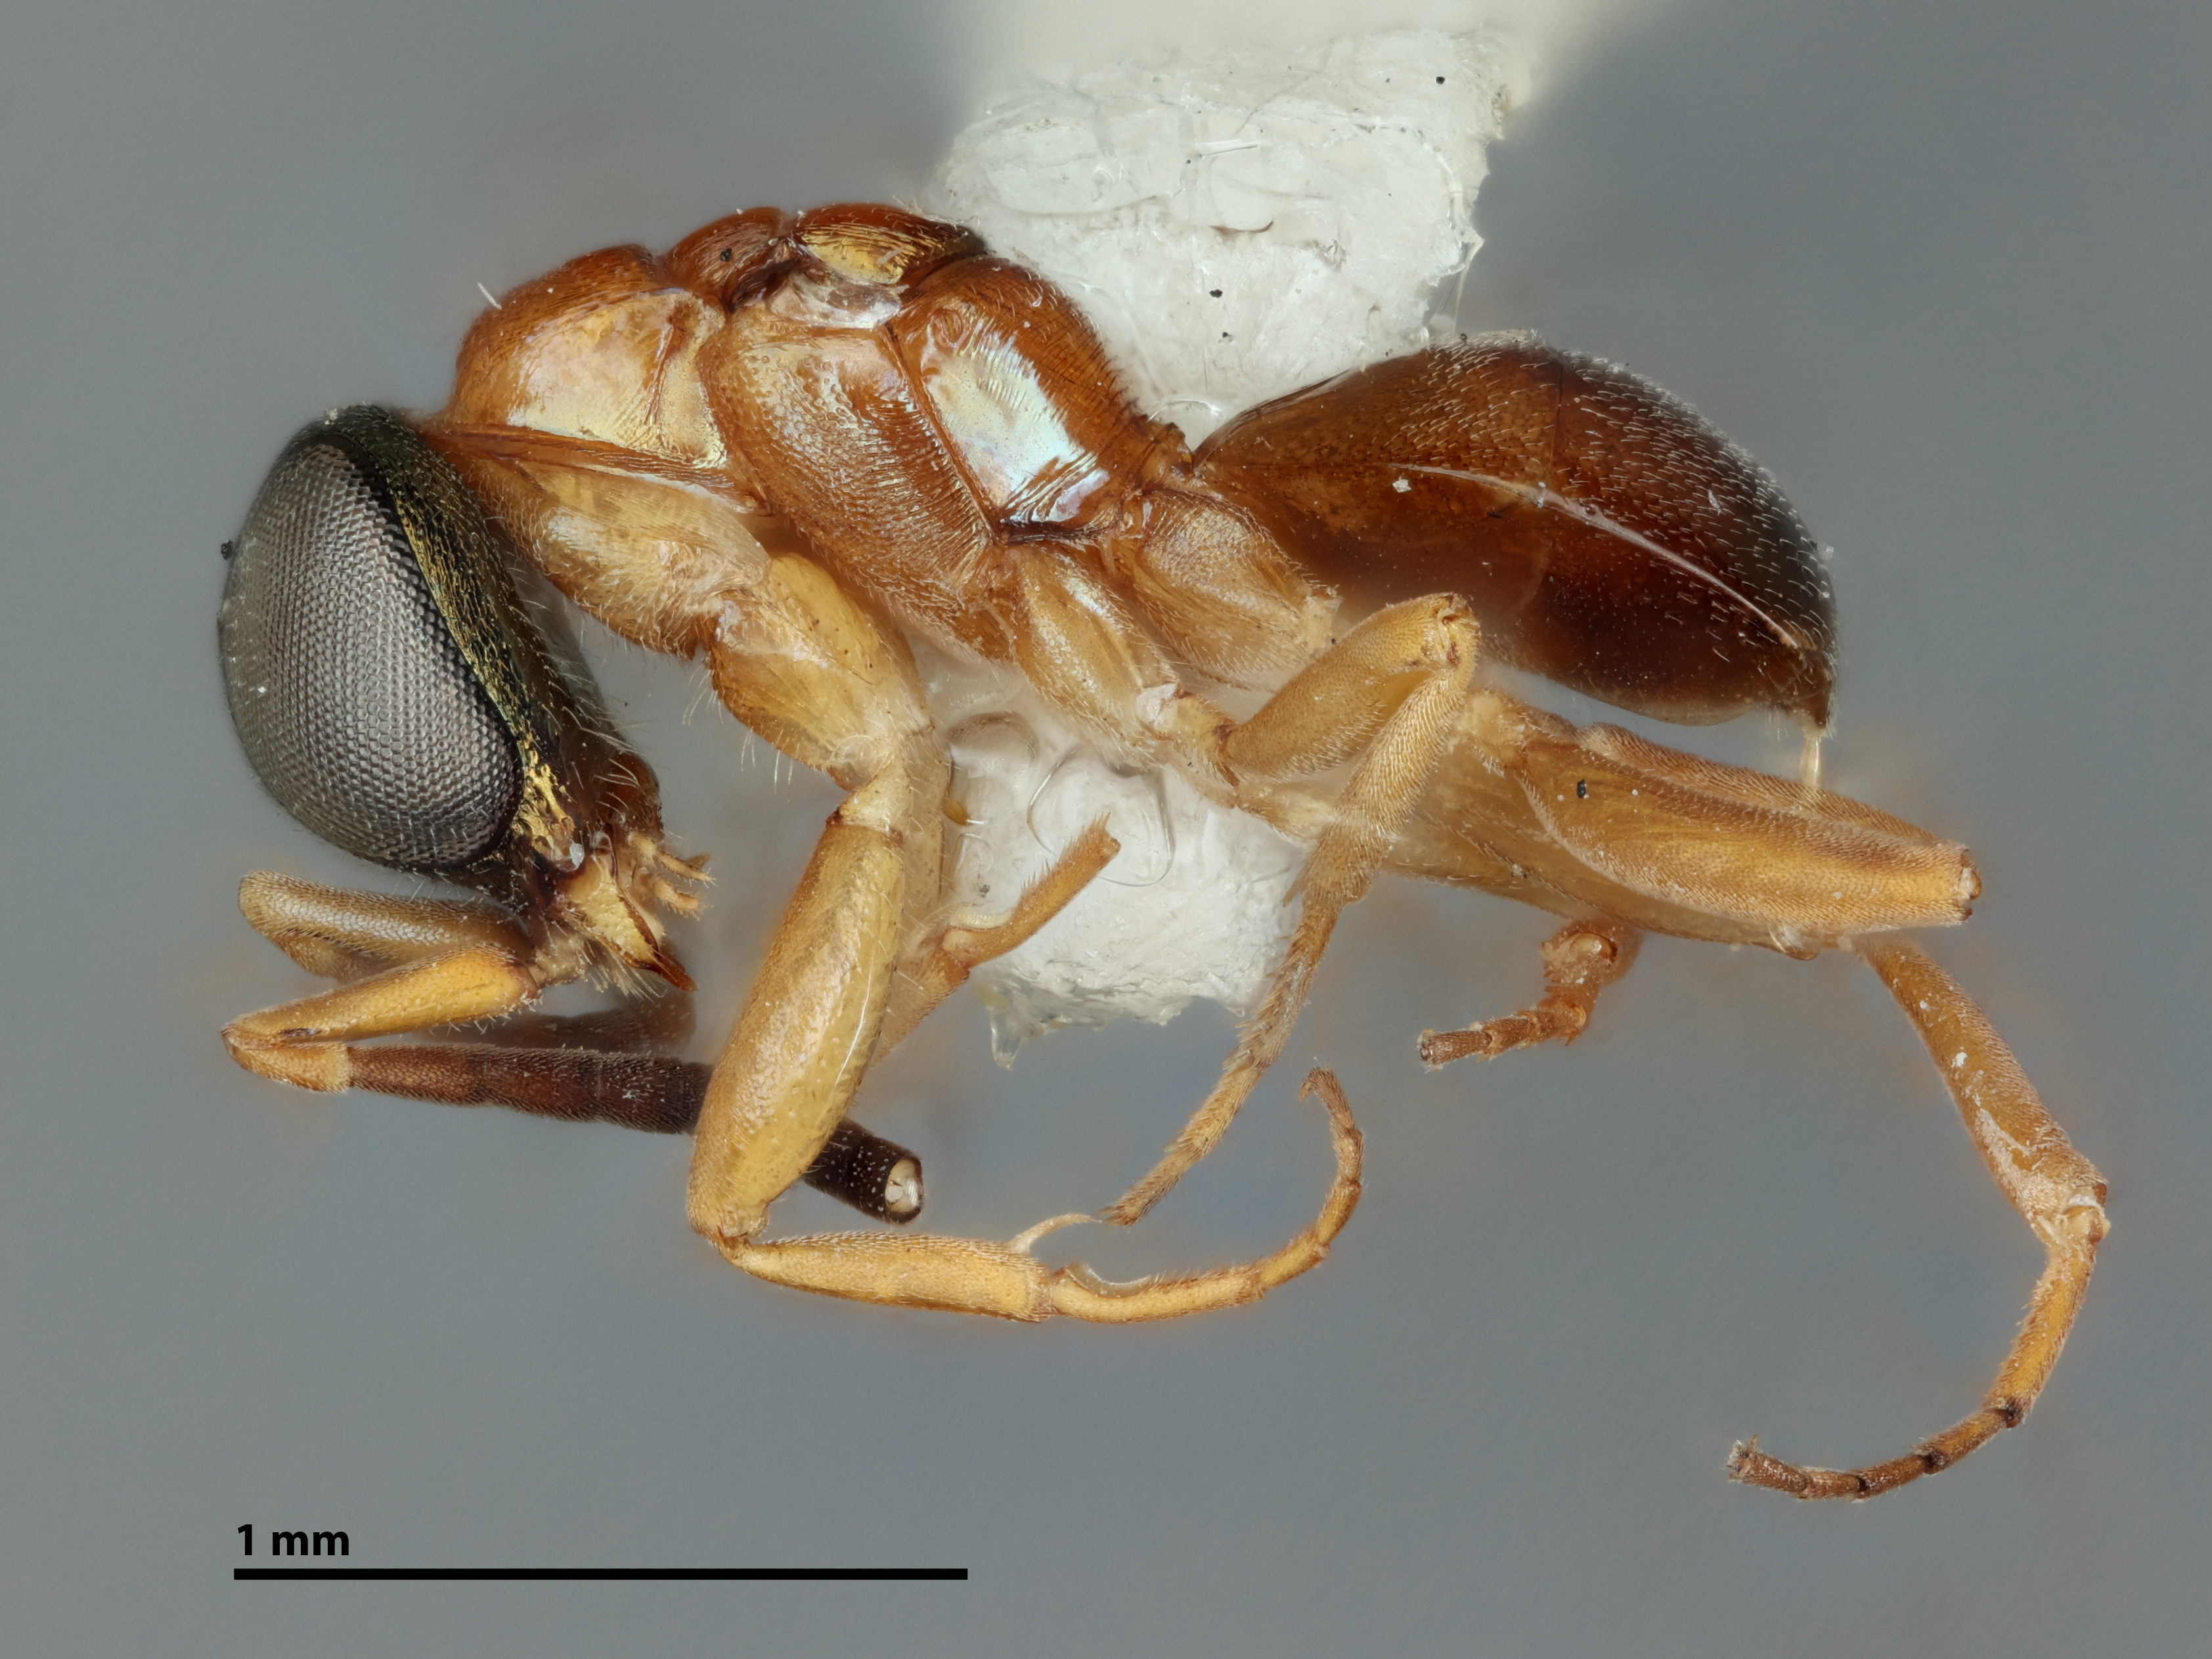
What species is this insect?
Microsega bella
